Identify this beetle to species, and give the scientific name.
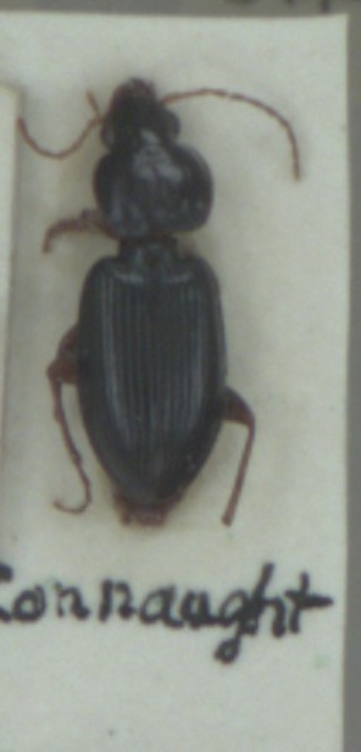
Synuchus vivalis
